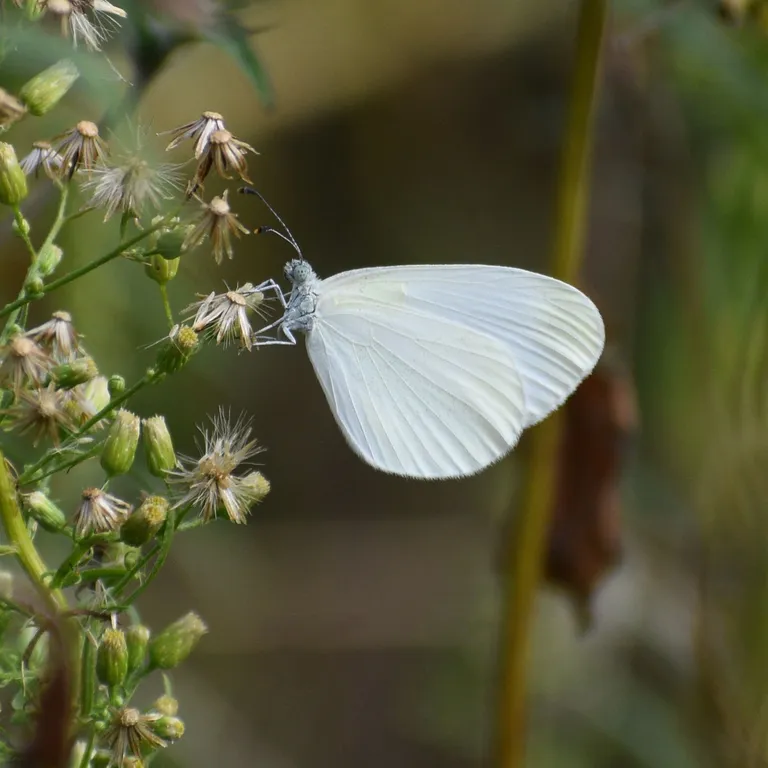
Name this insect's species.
Leptidea sinapis/juvernica
